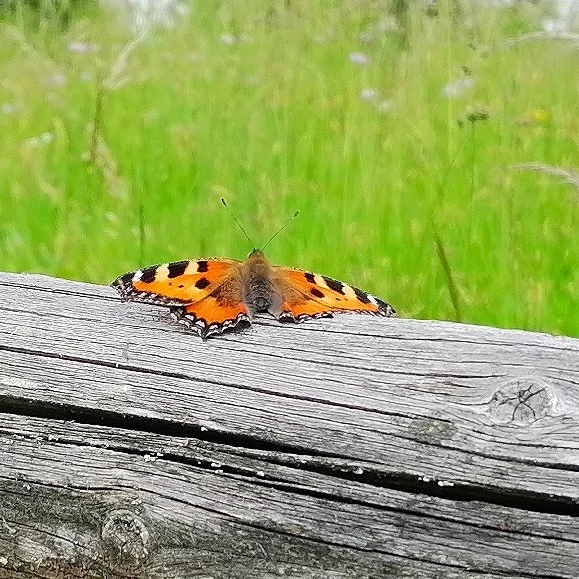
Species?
Aglais urticae
